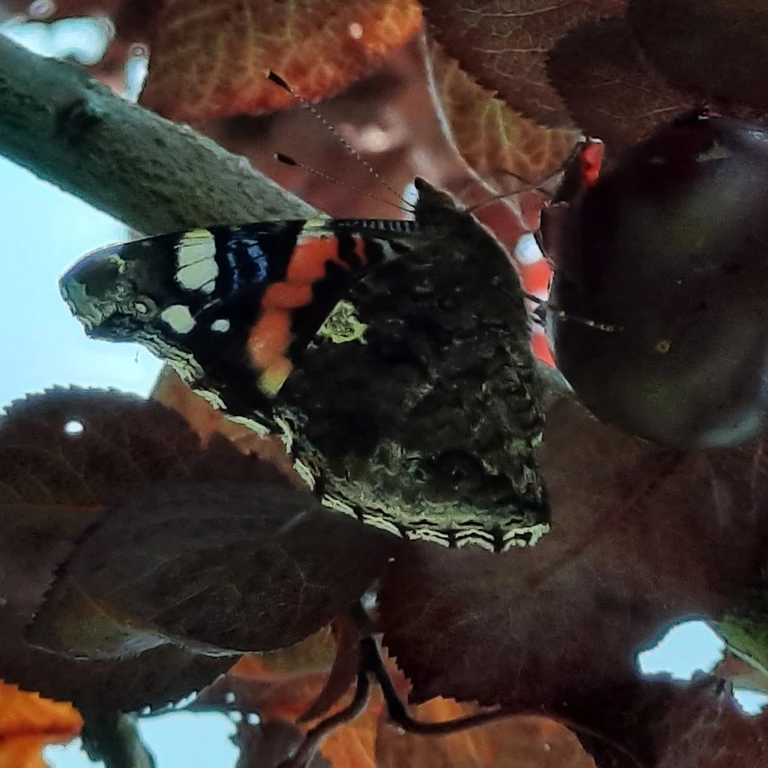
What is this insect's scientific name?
Vanessa atalanta
